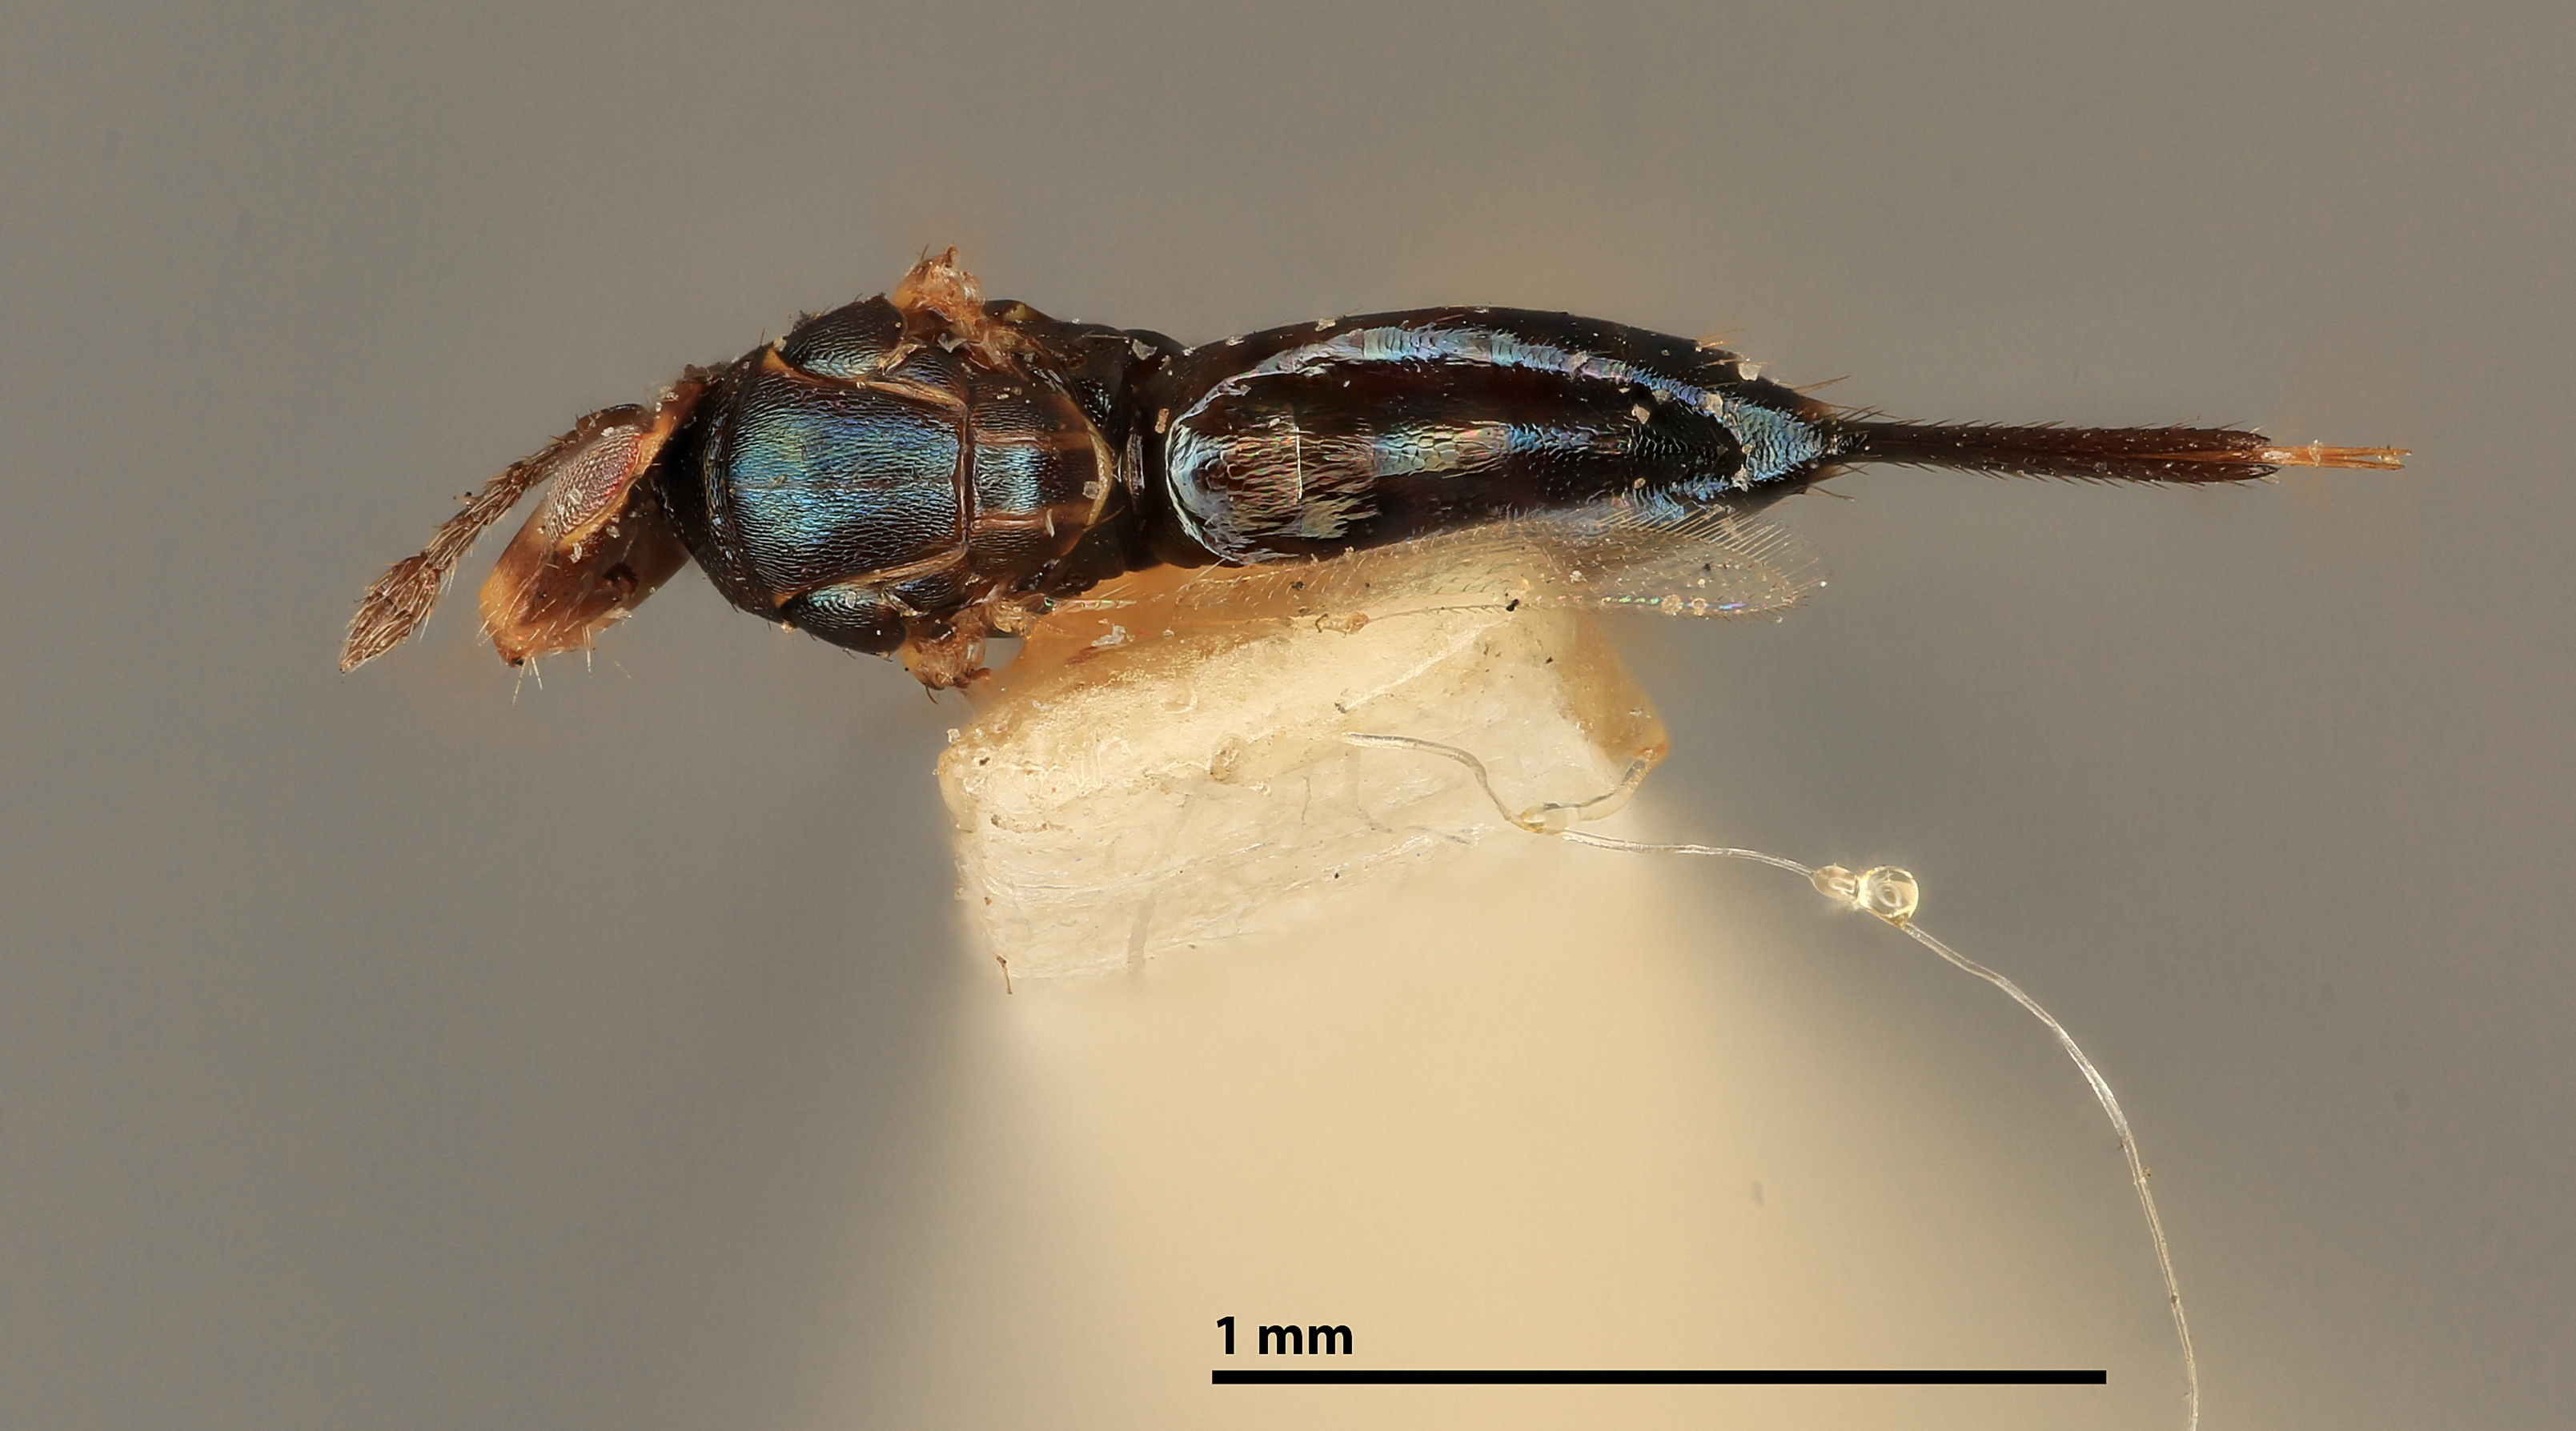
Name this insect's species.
Neomphaloides animus
